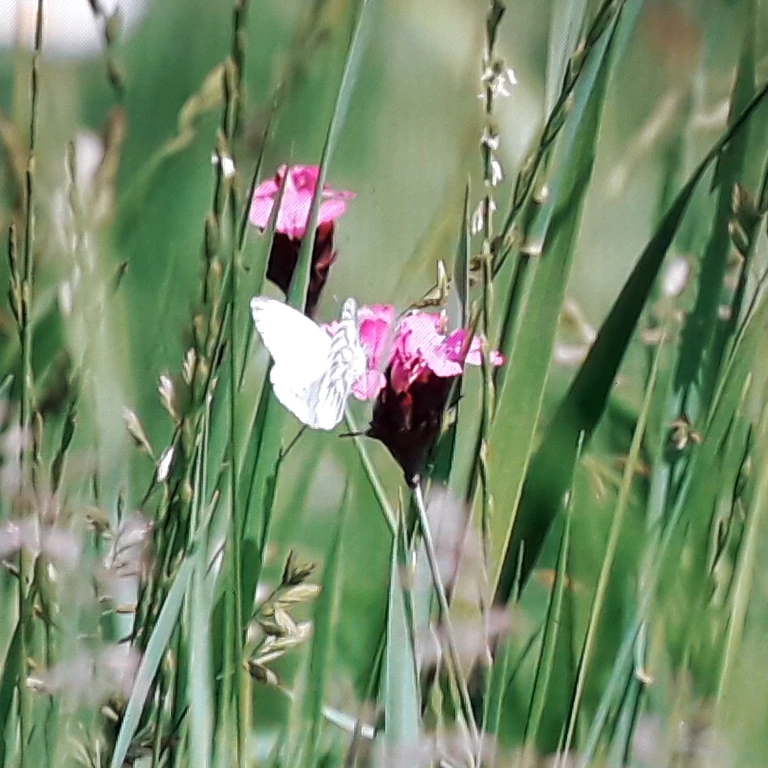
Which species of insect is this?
Pieris napi
